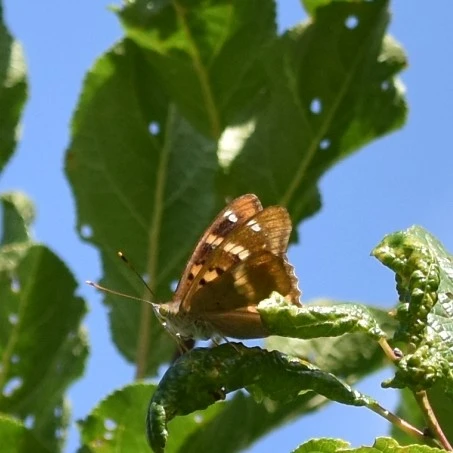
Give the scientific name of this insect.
Apatura ilia
